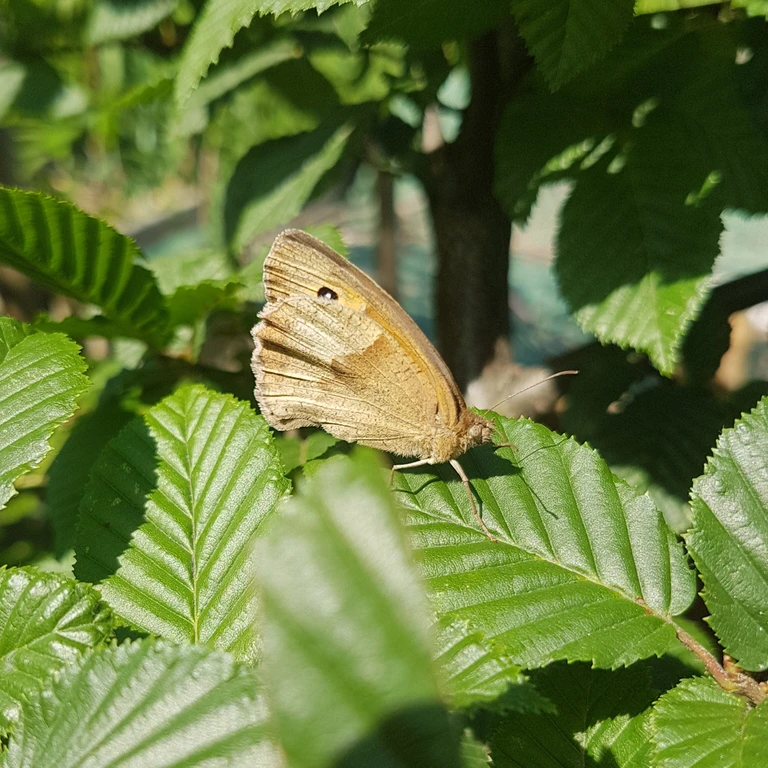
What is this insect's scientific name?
Maniola jurtina
